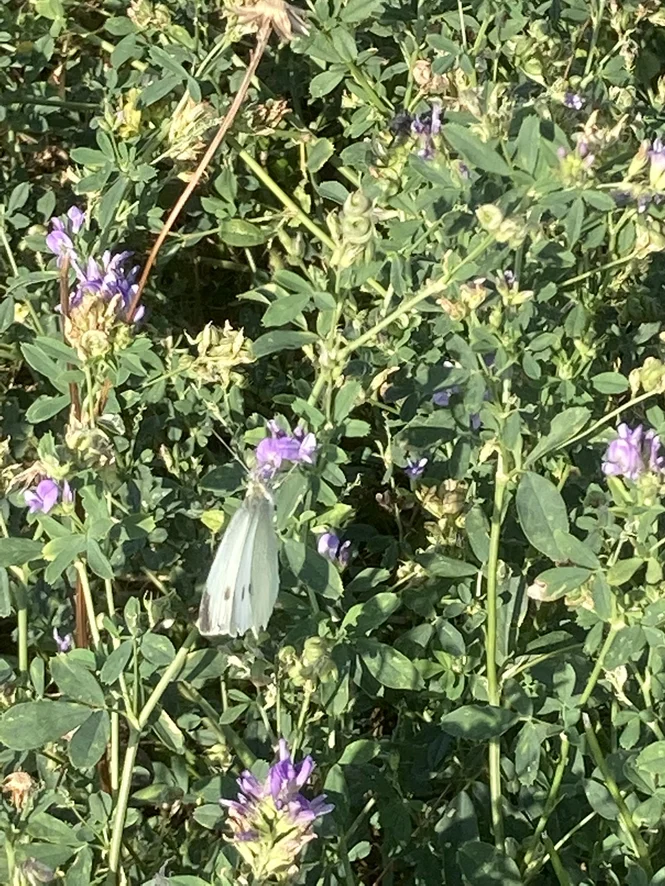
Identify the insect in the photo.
Pieris rapae
